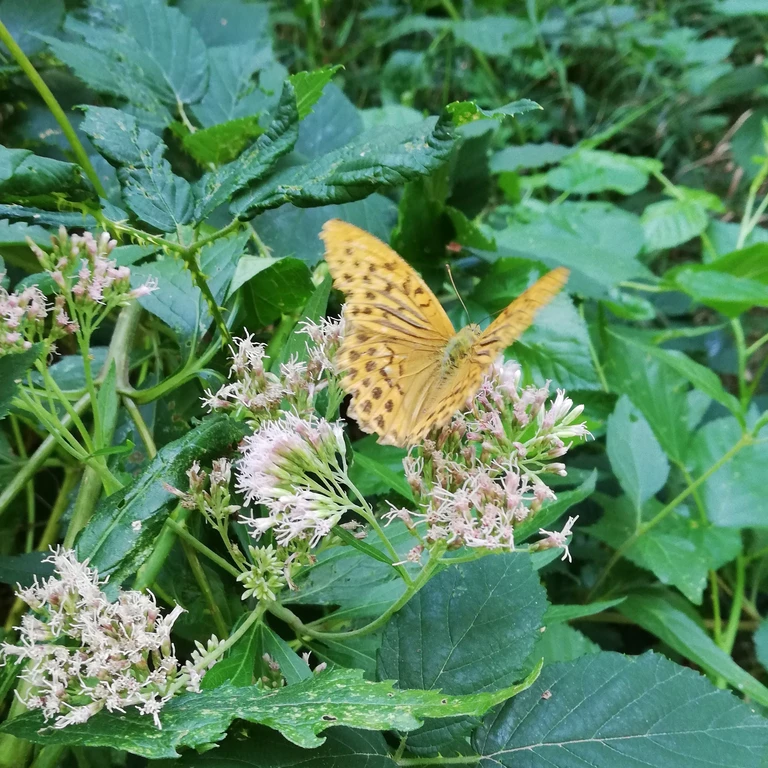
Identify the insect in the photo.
Argynnis paphia
